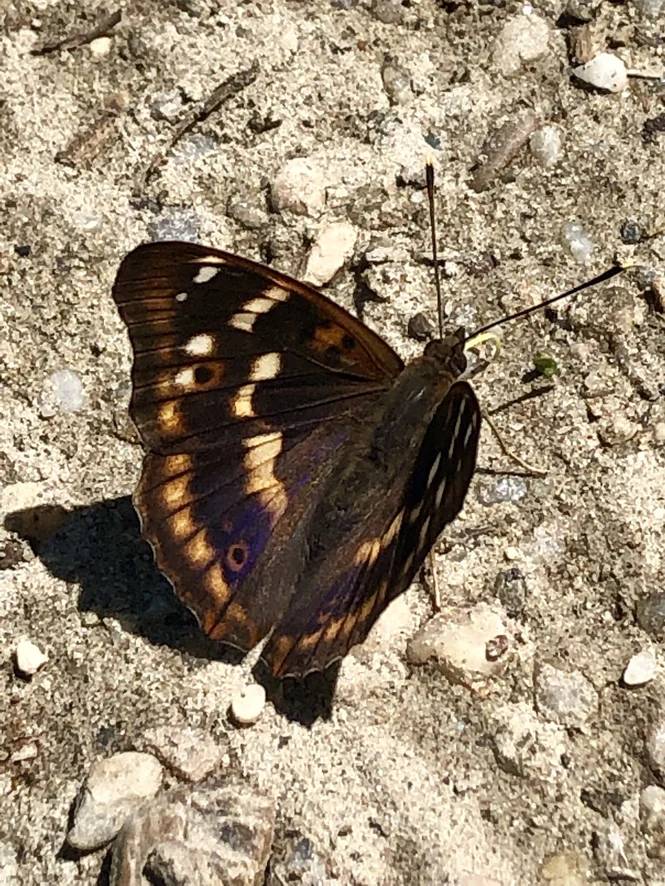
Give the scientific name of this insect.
Apatura ilia
